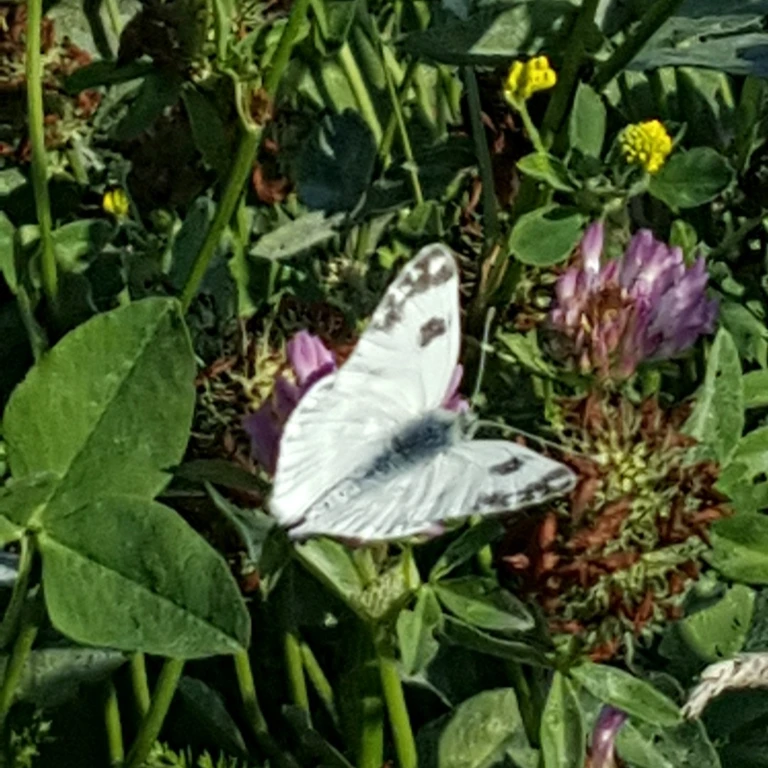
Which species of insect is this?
Pontia edusa
